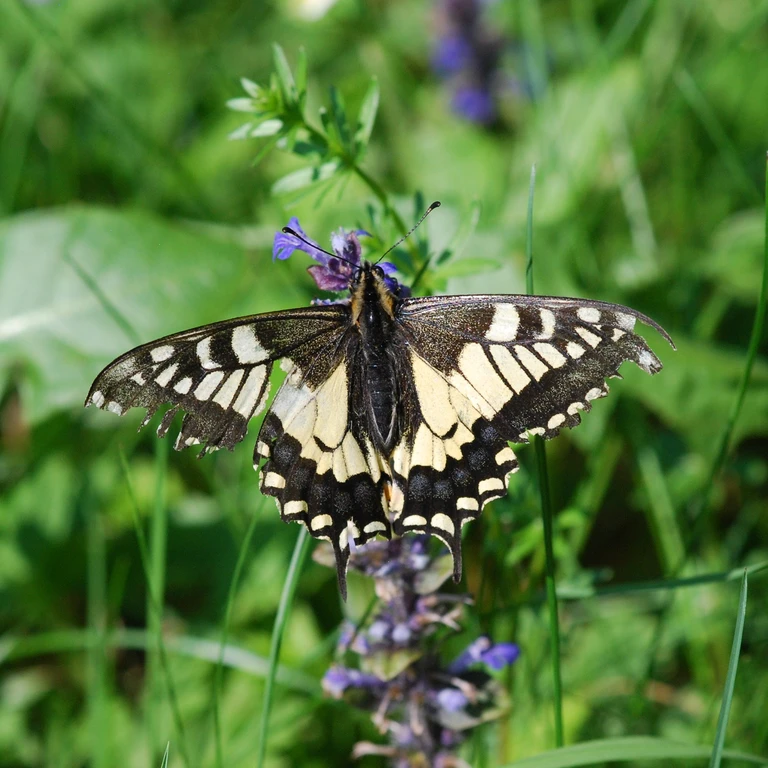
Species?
Papilio machaon
